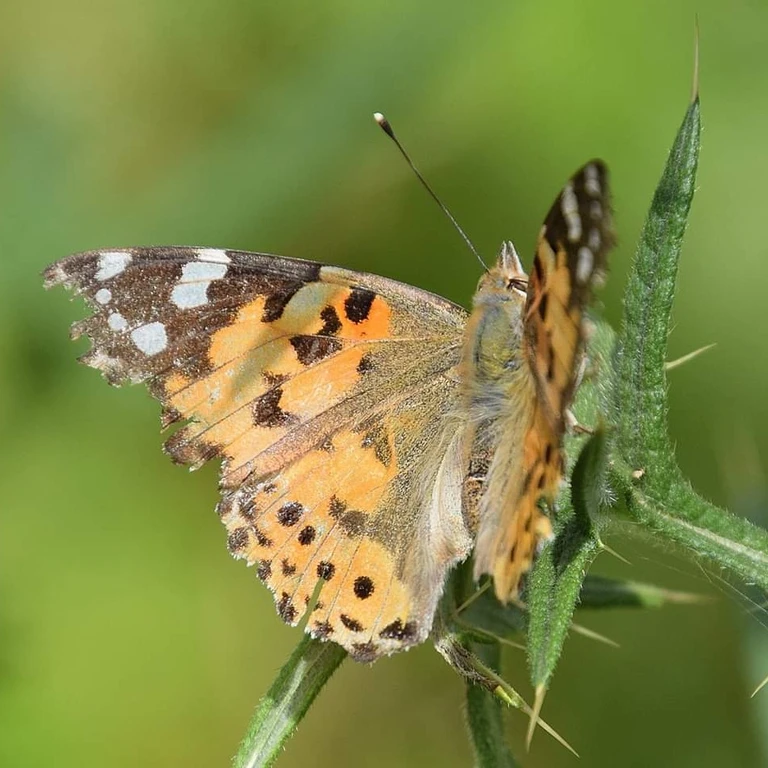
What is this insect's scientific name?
Vanessa cardui
